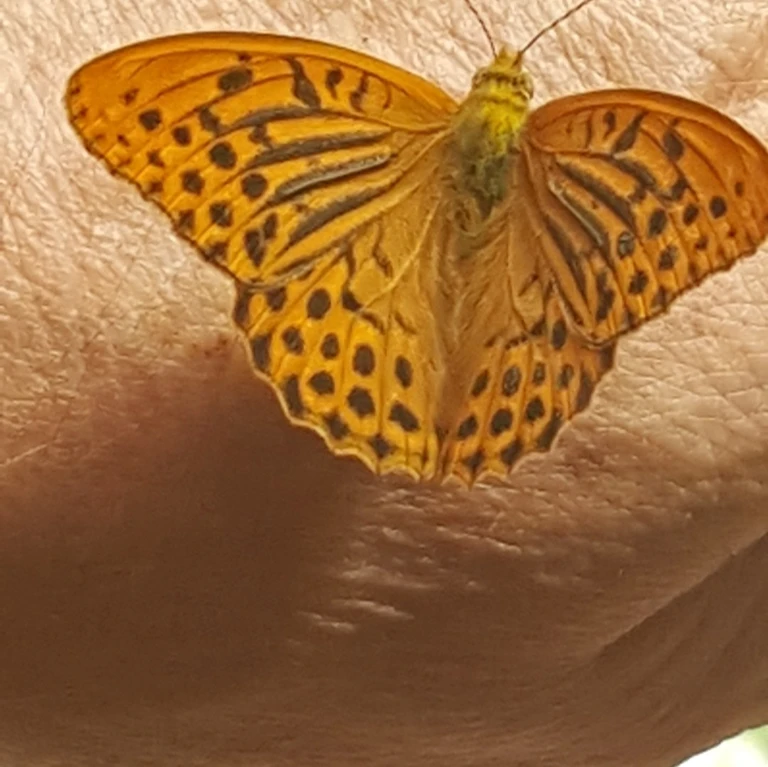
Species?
Argynnis paphia
